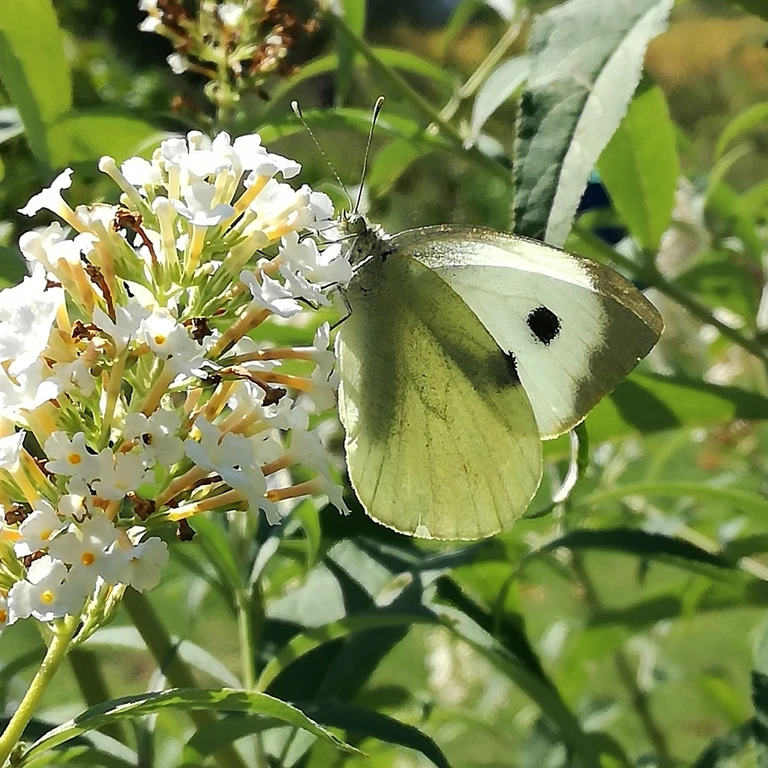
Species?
Pieris brassicae
